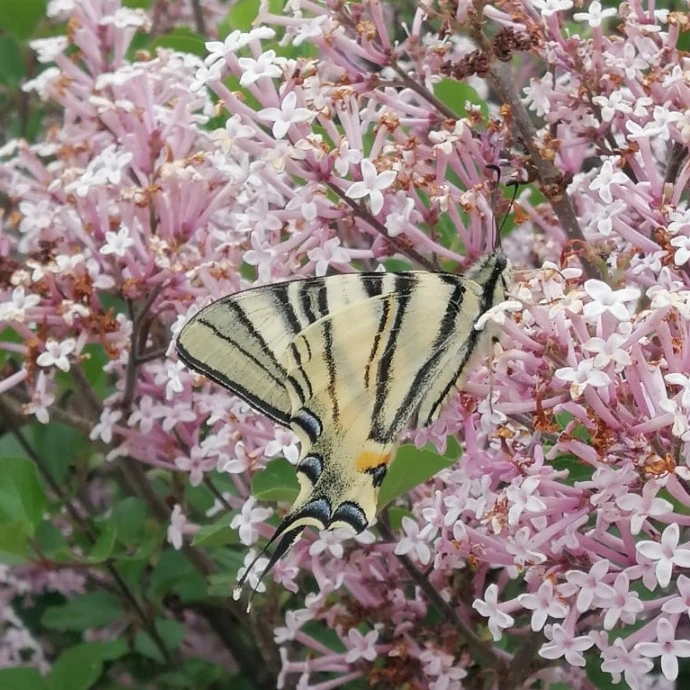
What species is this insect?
Iphiclides podalirius
